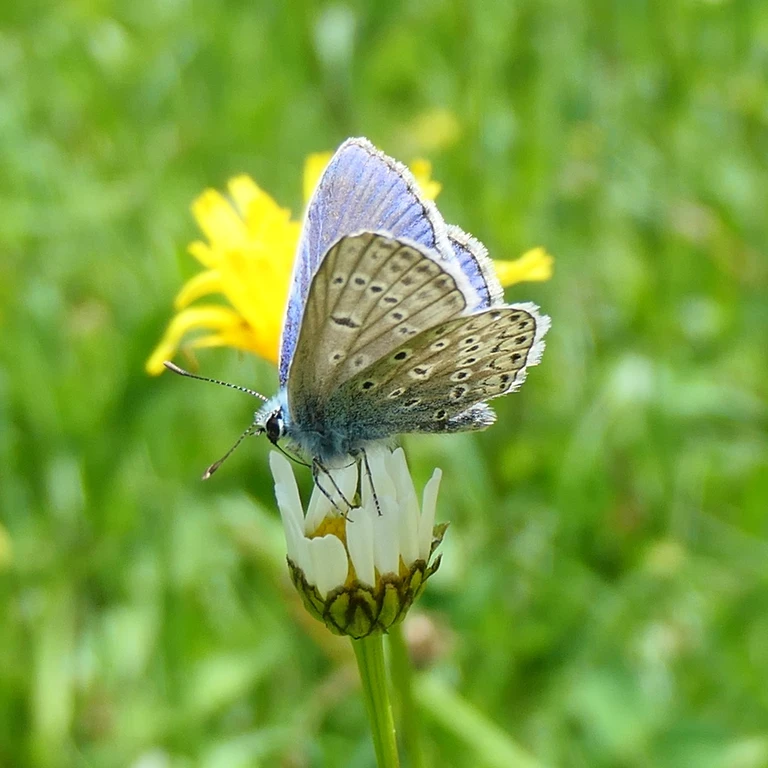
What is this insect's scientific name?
Polyommatus icarus
